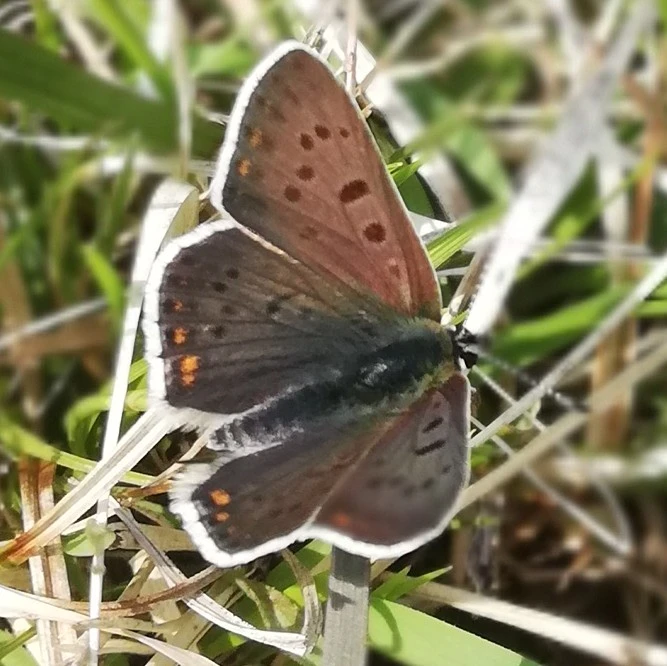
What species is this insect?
Lycaena tityrus (also Loweia tityrus)
